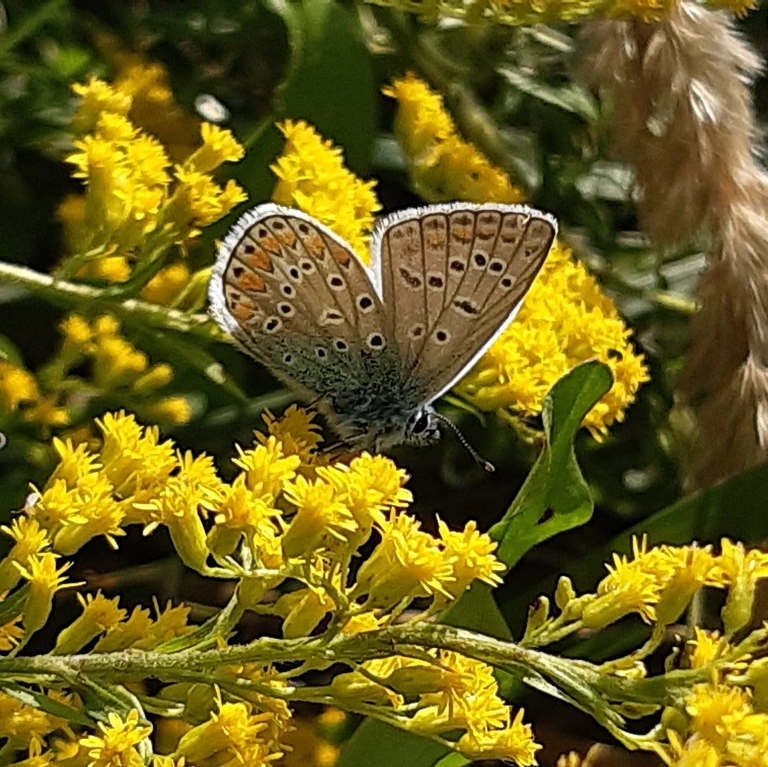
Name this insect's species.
Polyommatus icarus
